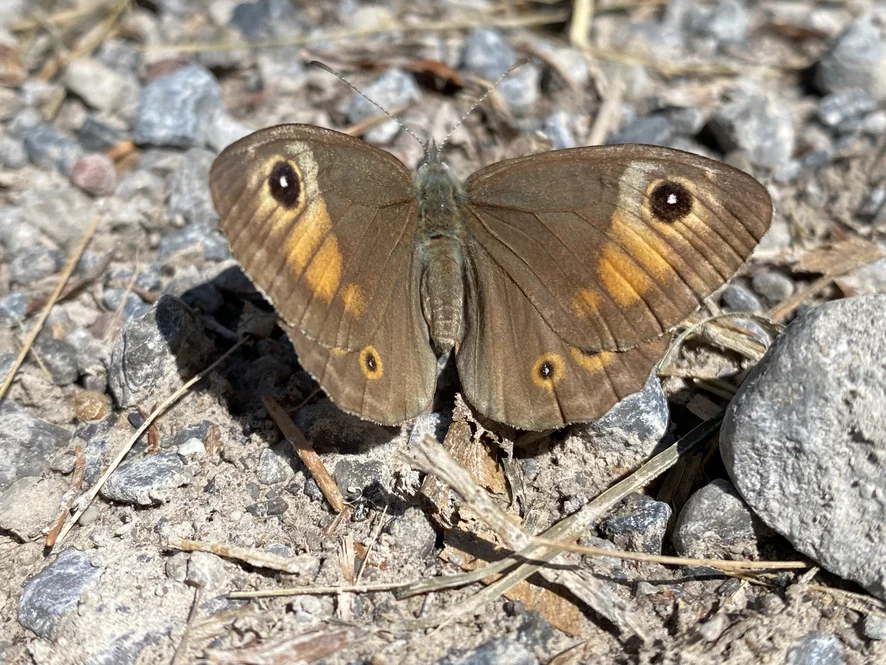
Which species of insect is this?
Lasiommata maera (also Pararge maera)
